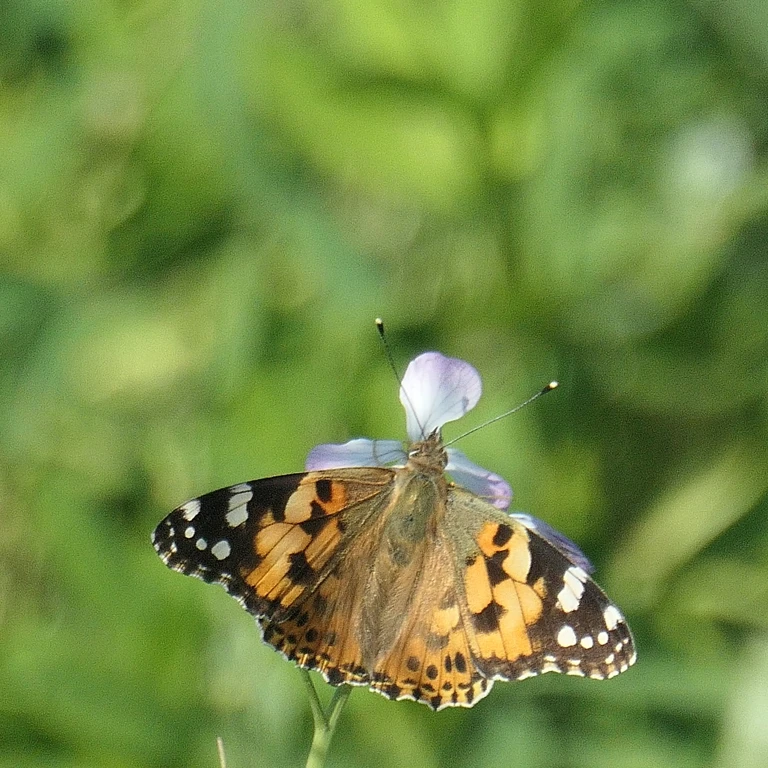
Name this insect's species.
Vanessa cardui
